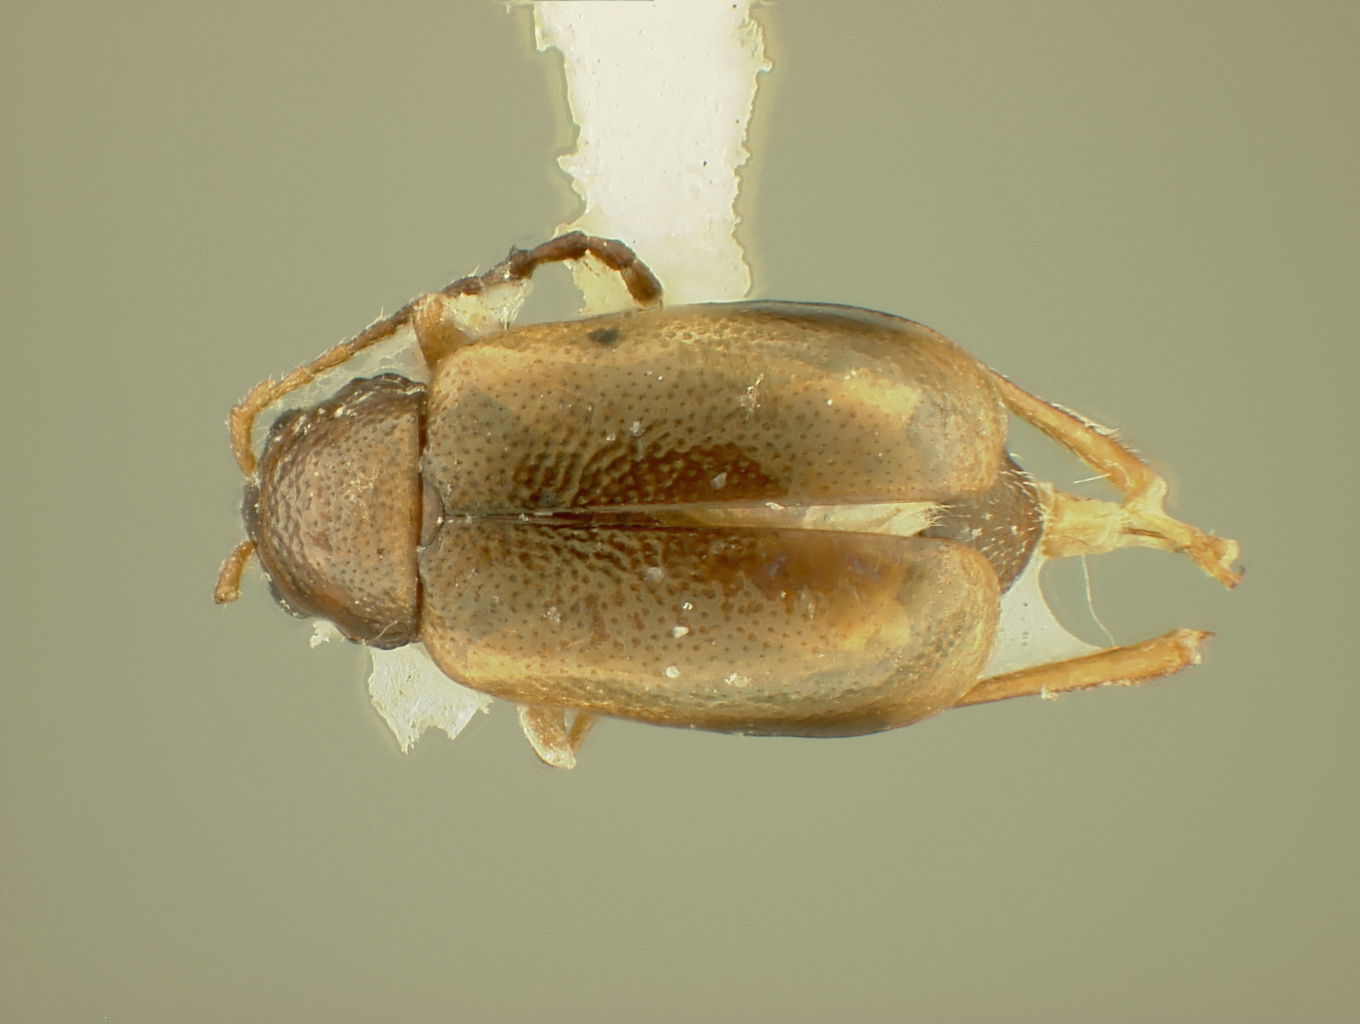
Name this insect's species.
Longitarsus rhabdotus
